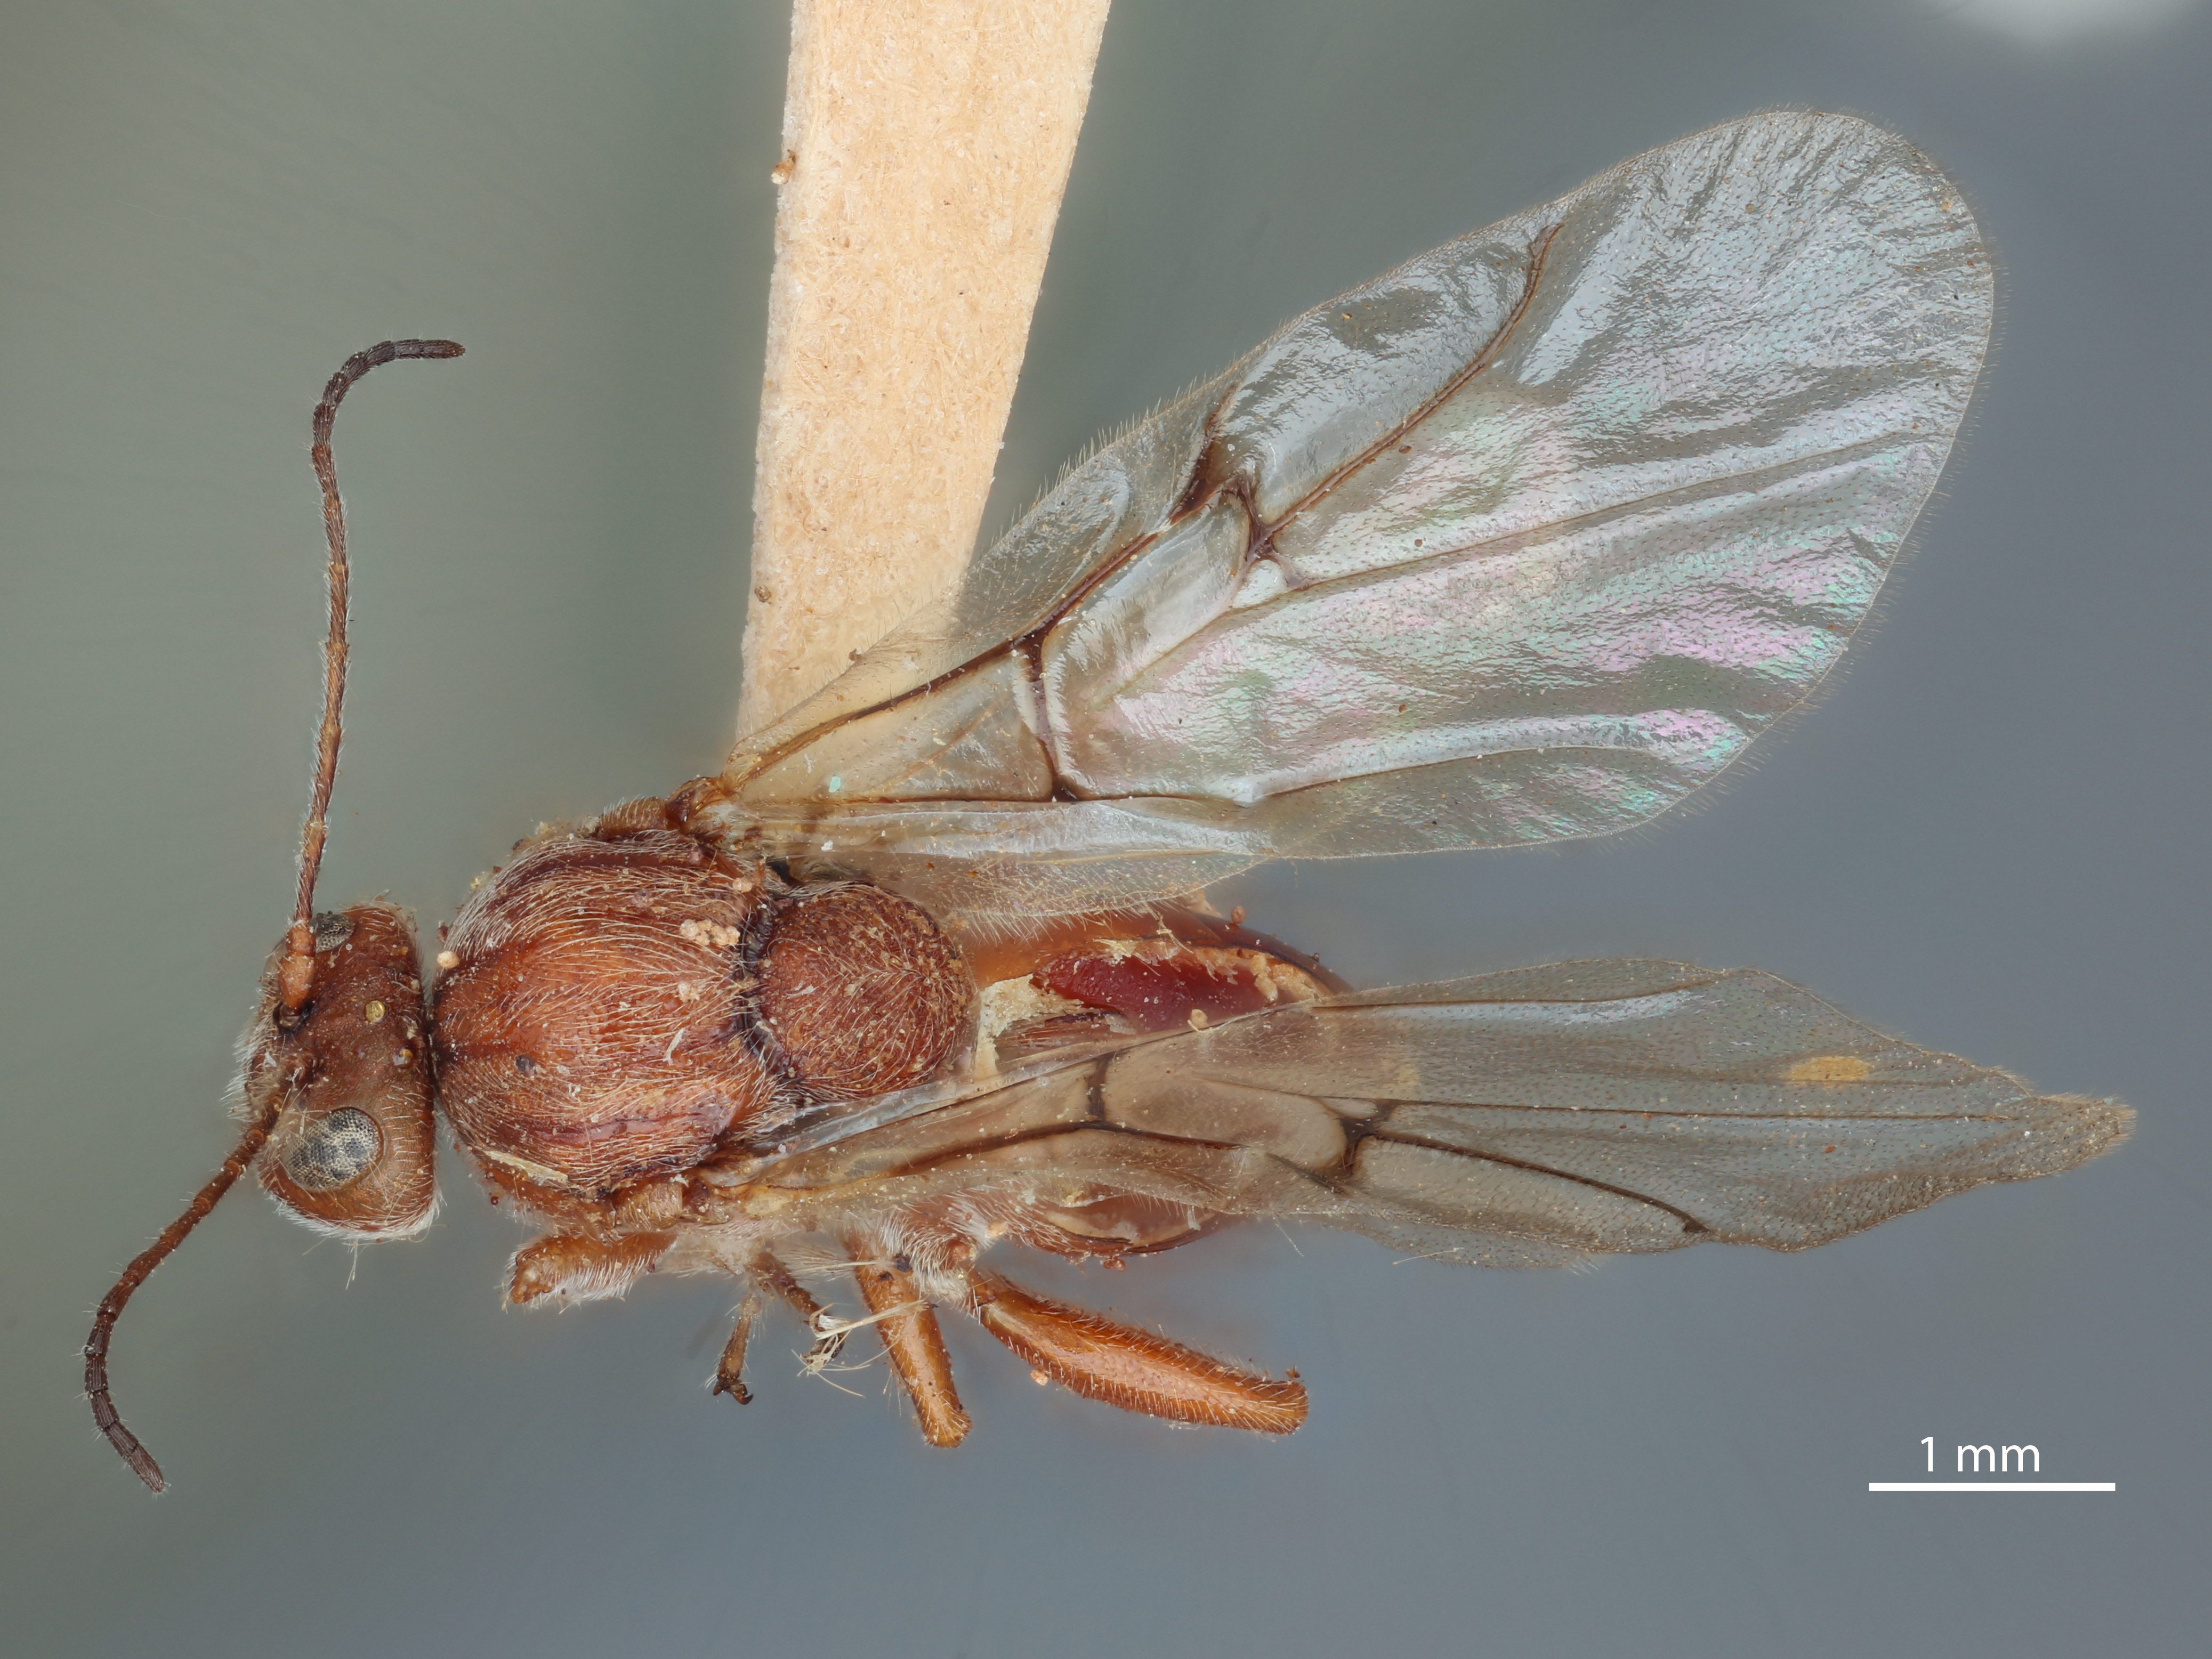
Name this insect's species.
Holcaspis rubens
